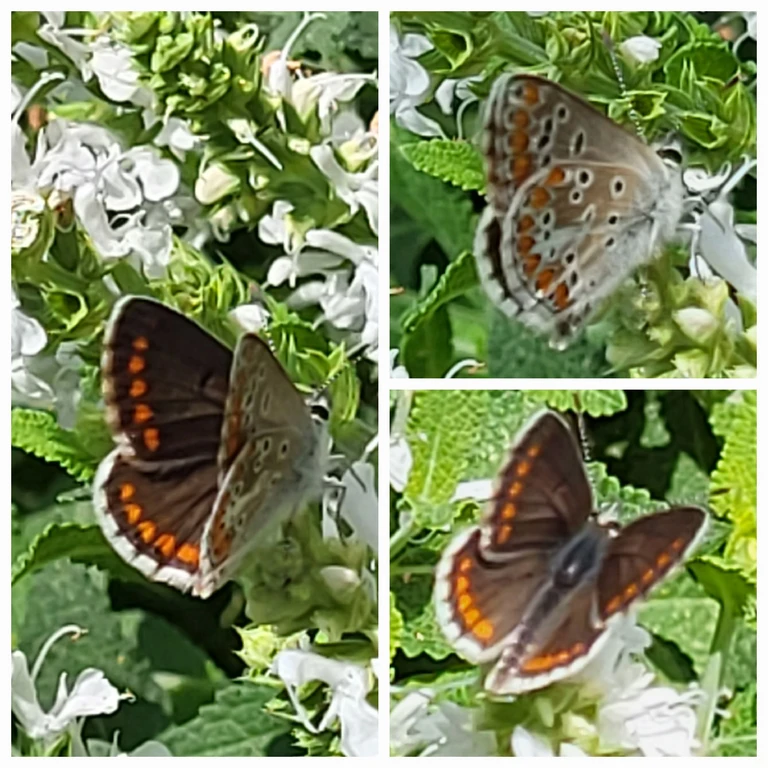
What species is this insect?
Aricia agestis/artaxerxes
